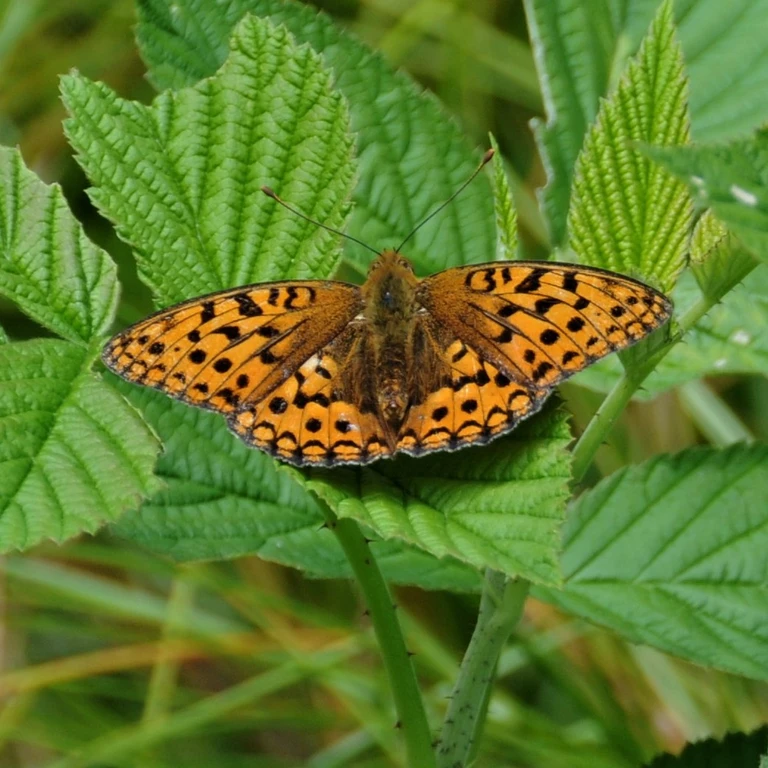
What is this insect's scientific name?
Fabriciana adippe
